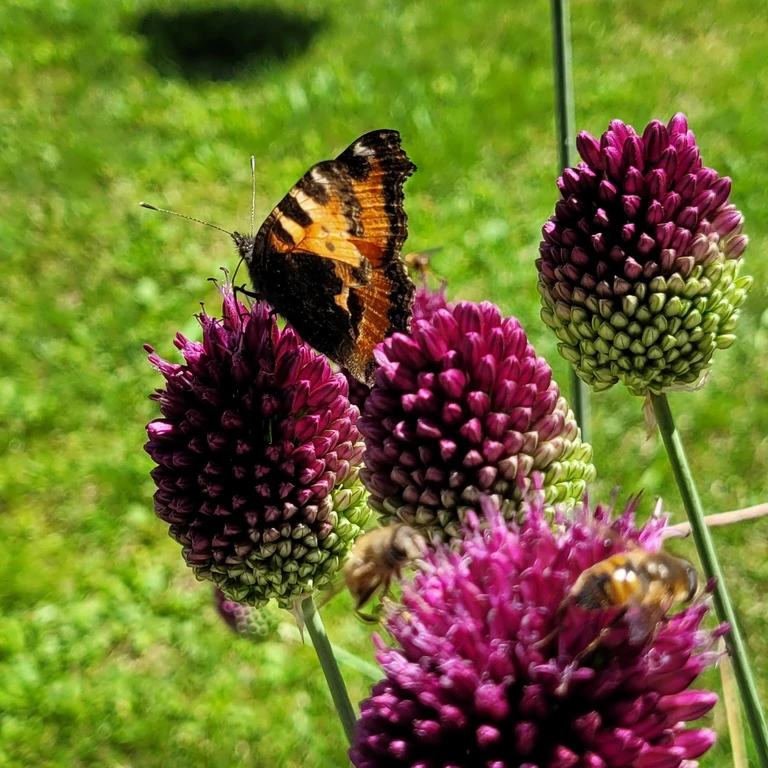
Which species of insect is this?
Aglais urticae
